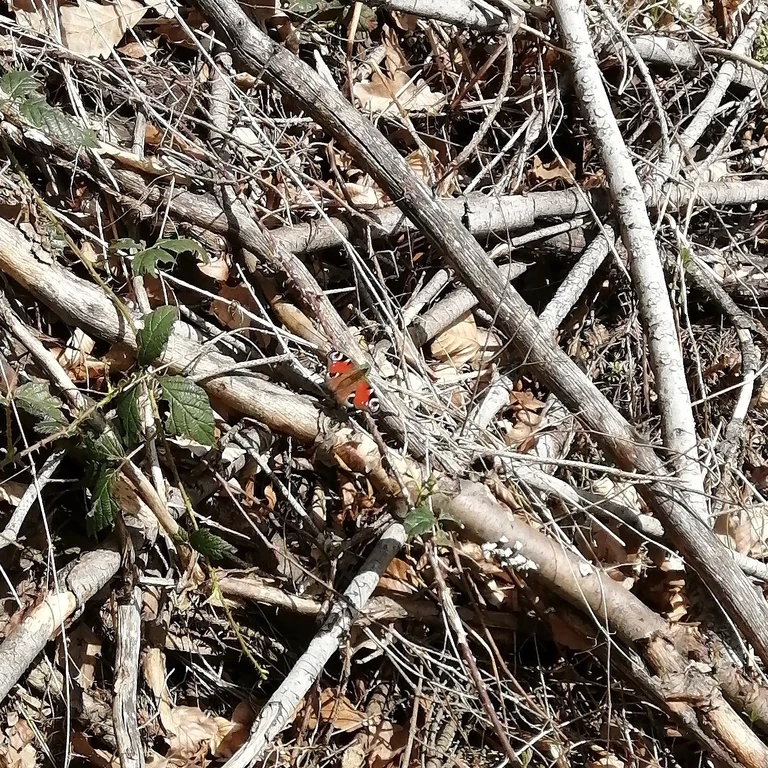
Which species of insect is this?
Aglais io
